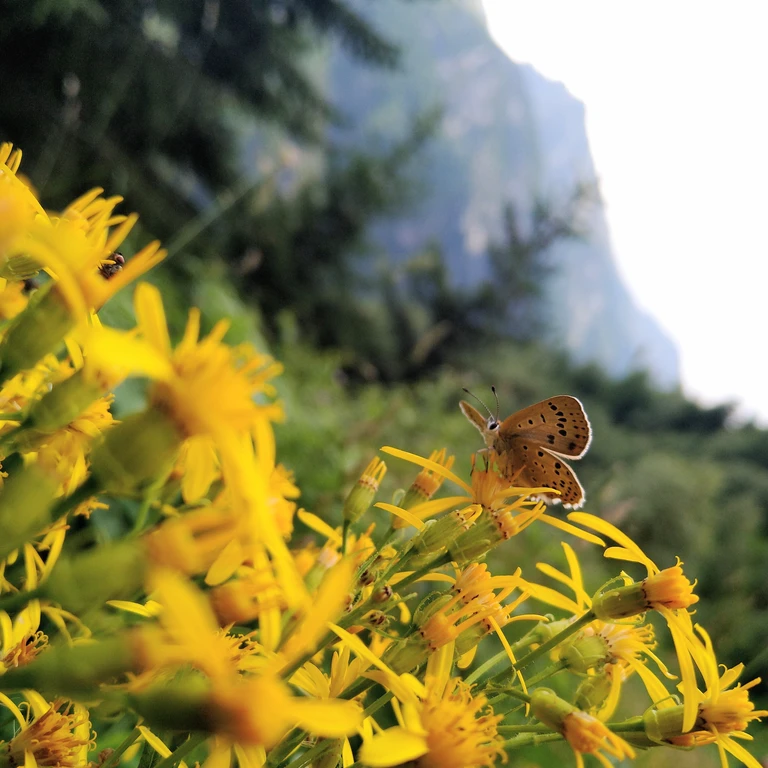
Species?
Lycaena tityrus (also Loweia tityrus)
